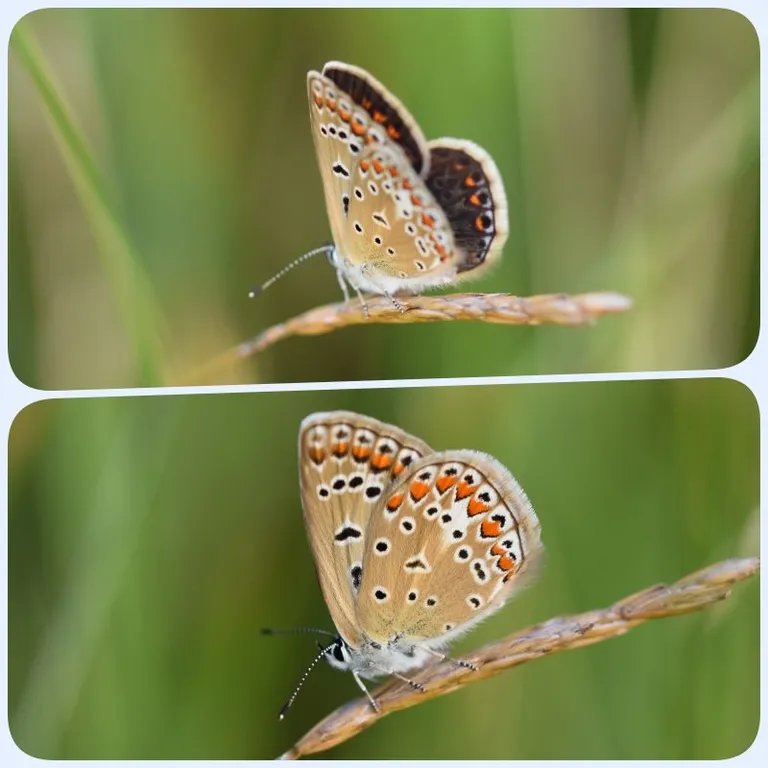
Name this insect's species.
Polyommatus icarus
